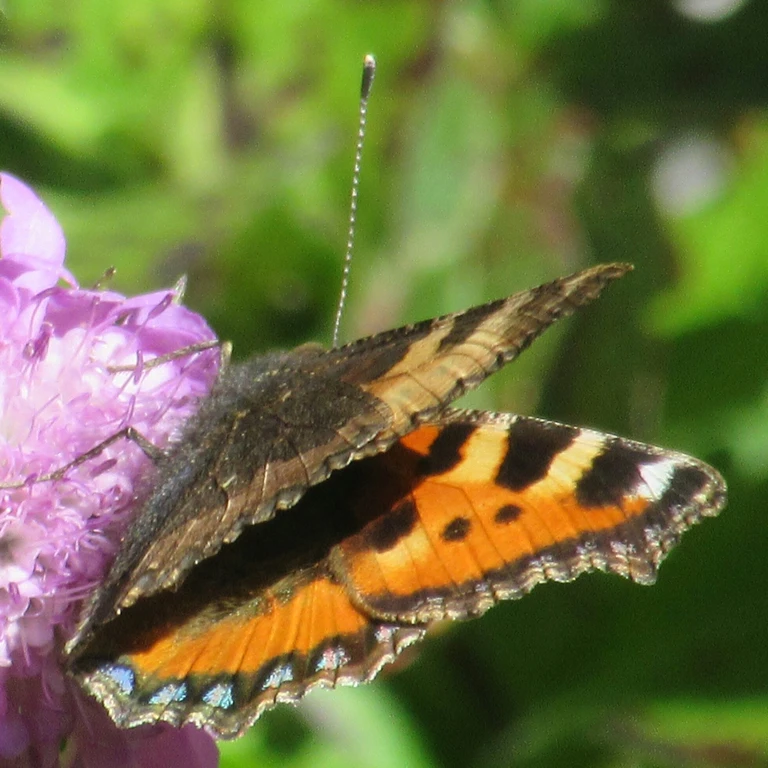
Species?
Aglais urticae
